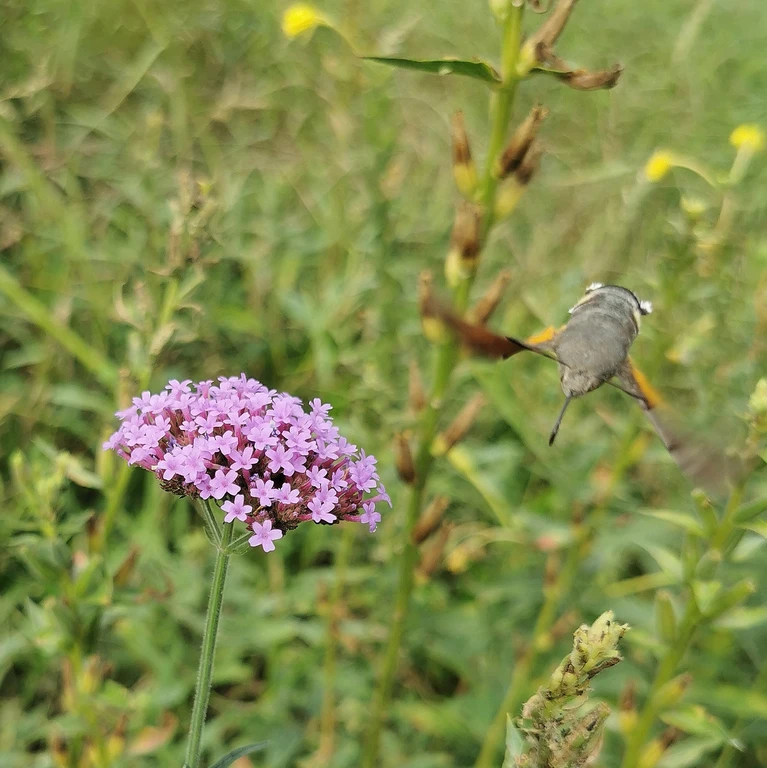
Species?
Macroglossum stellatarum
